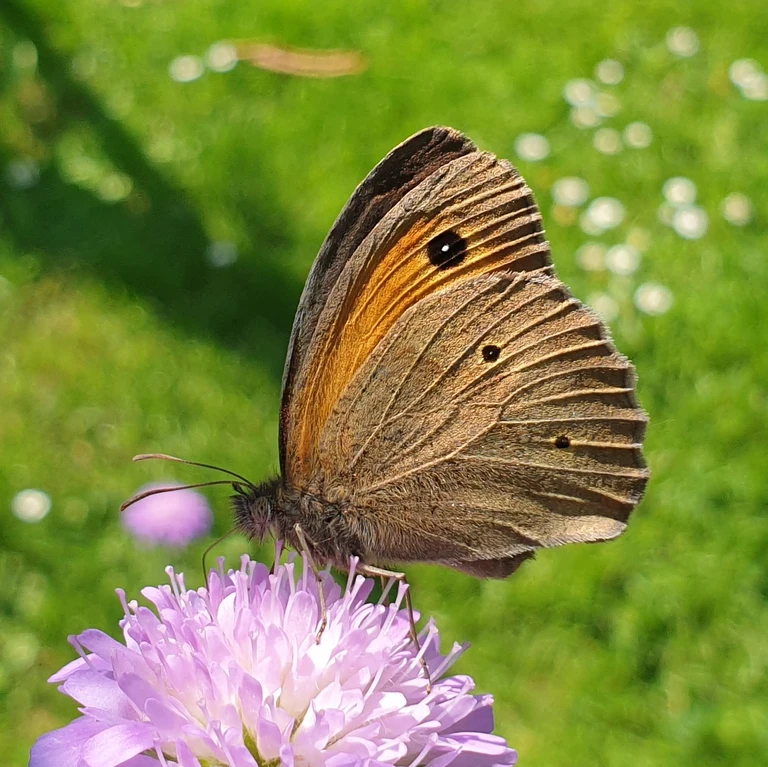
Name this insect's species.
Maniola jurtina
